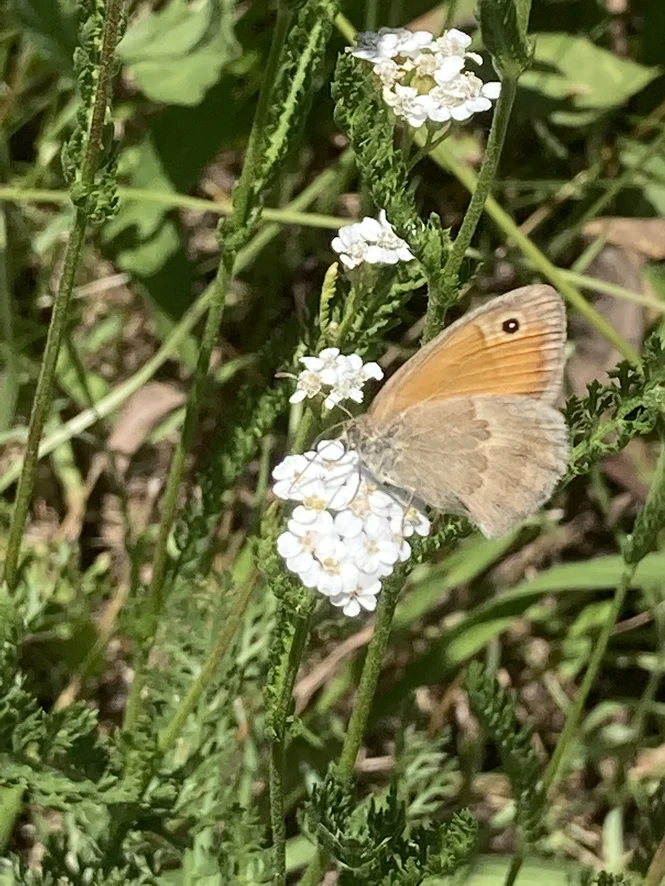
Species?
Coenonympha pamphilus
